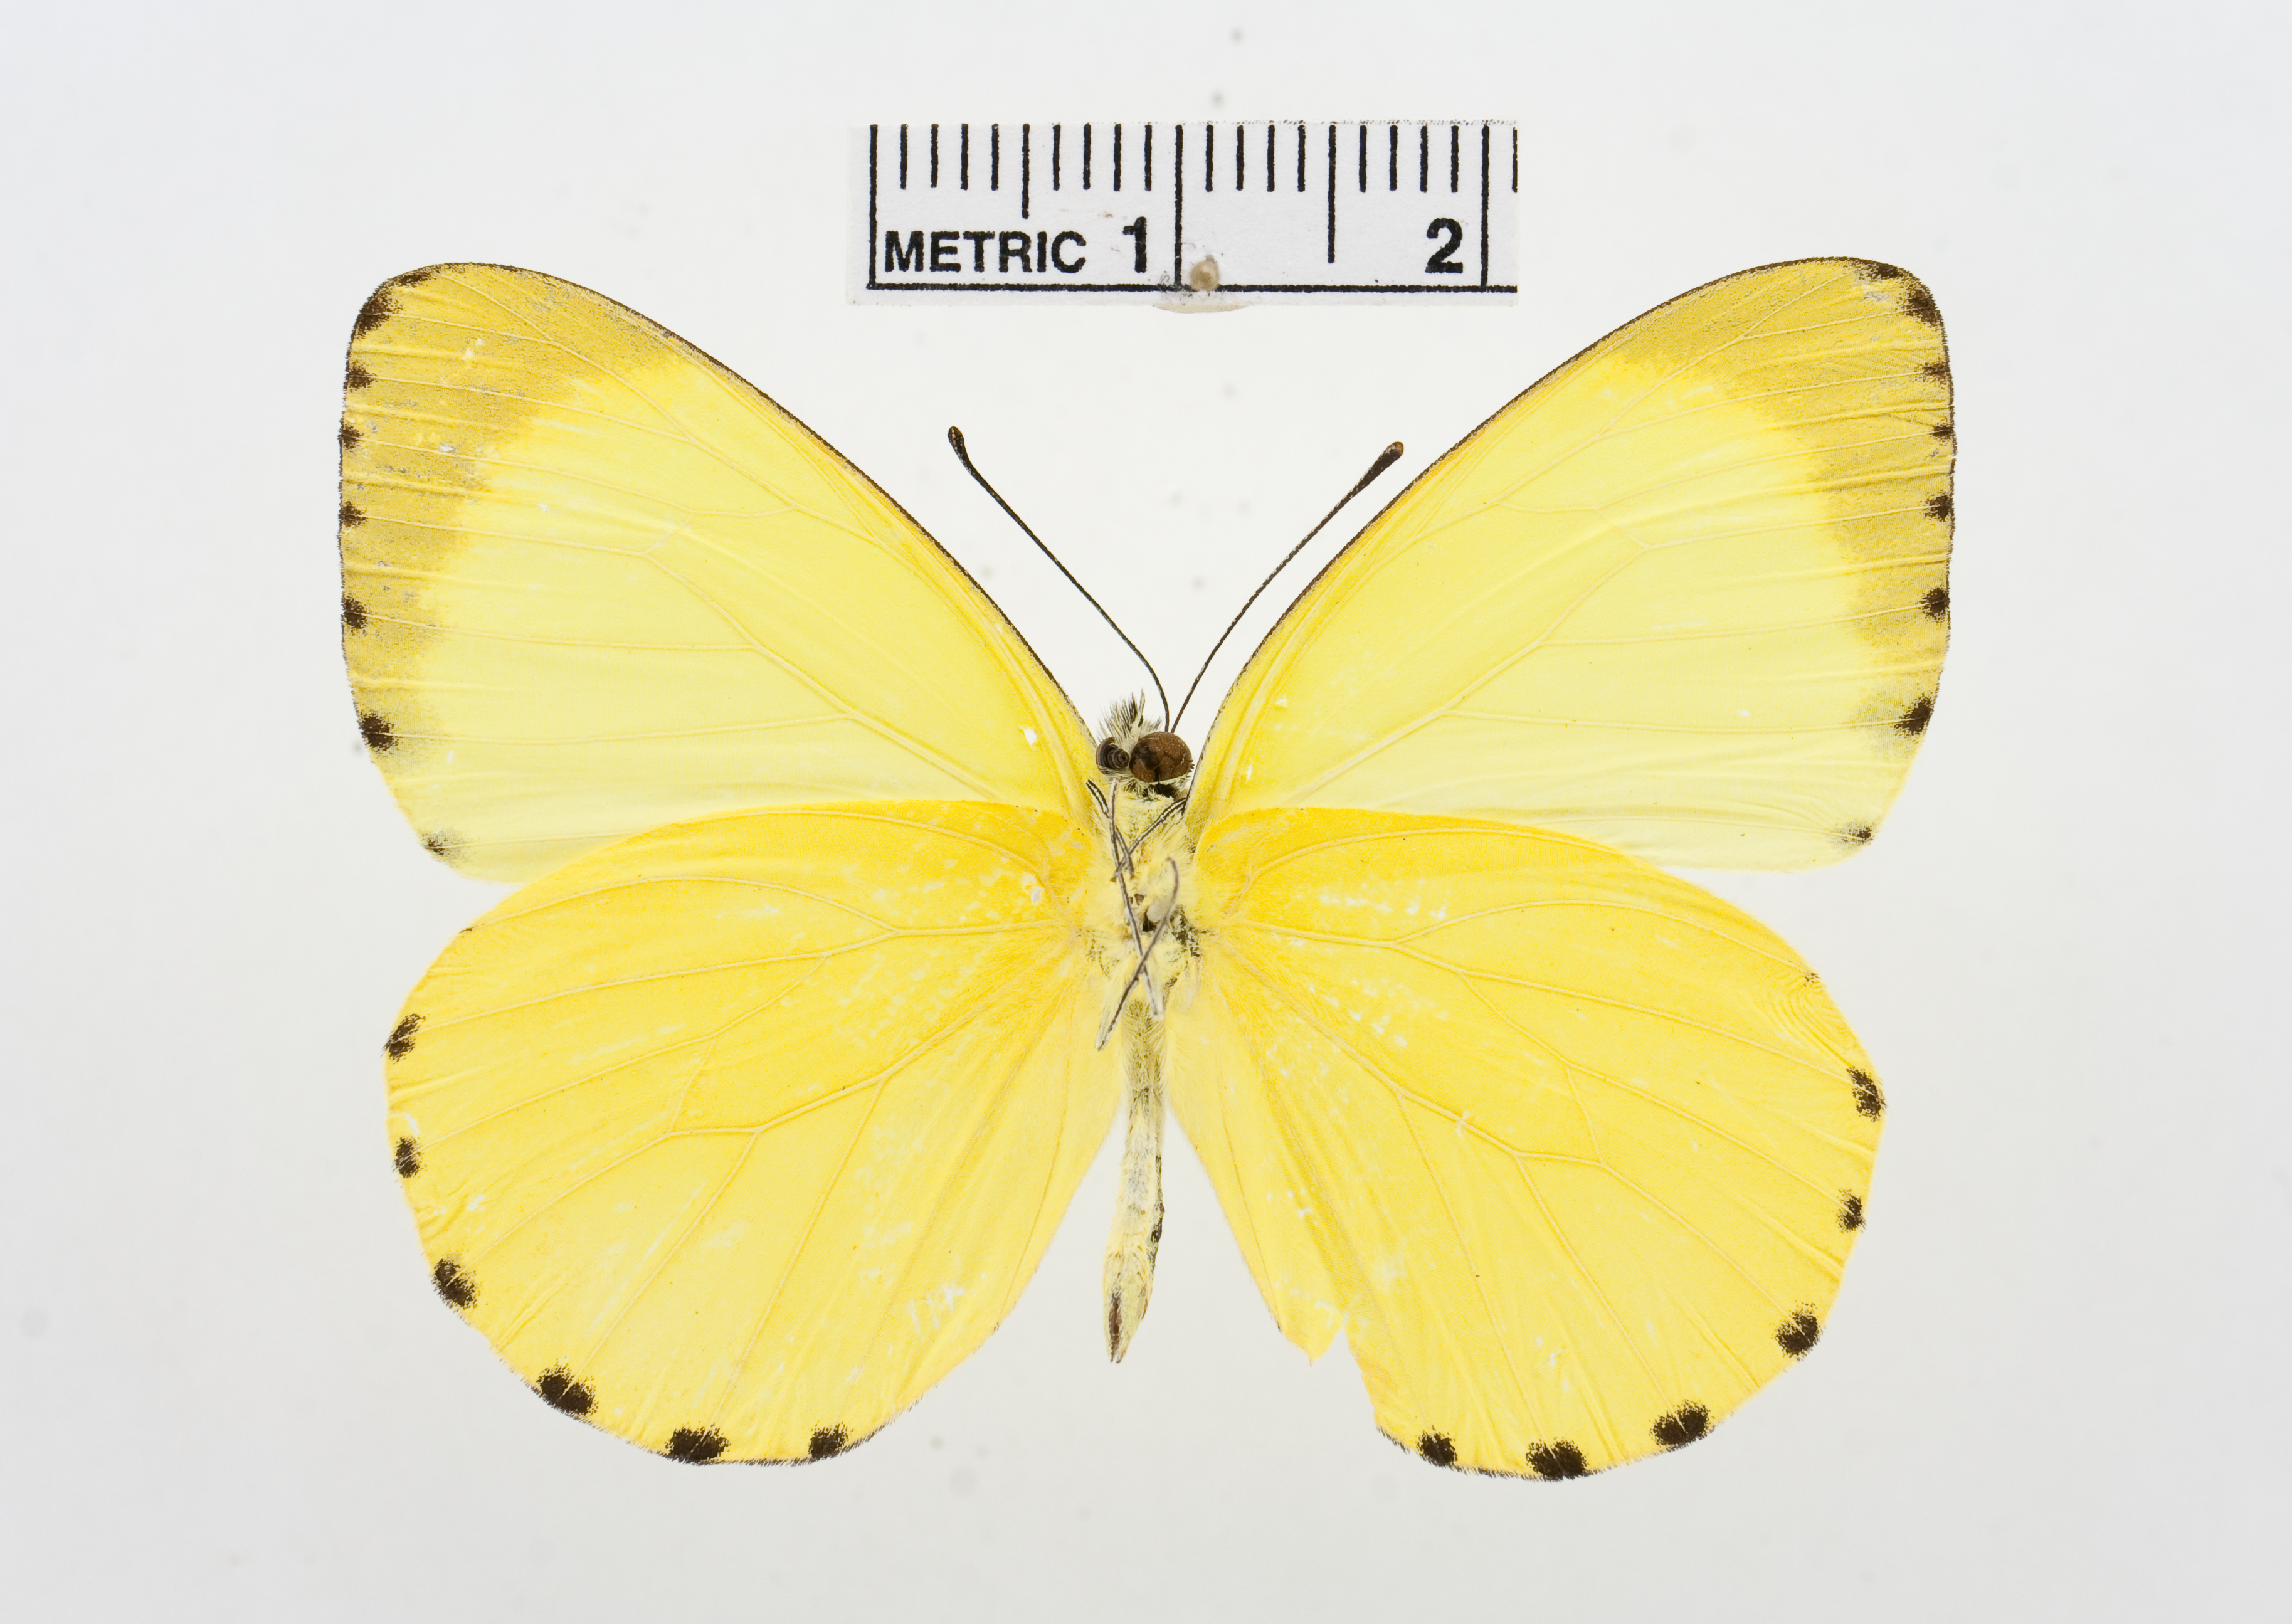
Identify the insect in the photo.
Belenois solilucis
